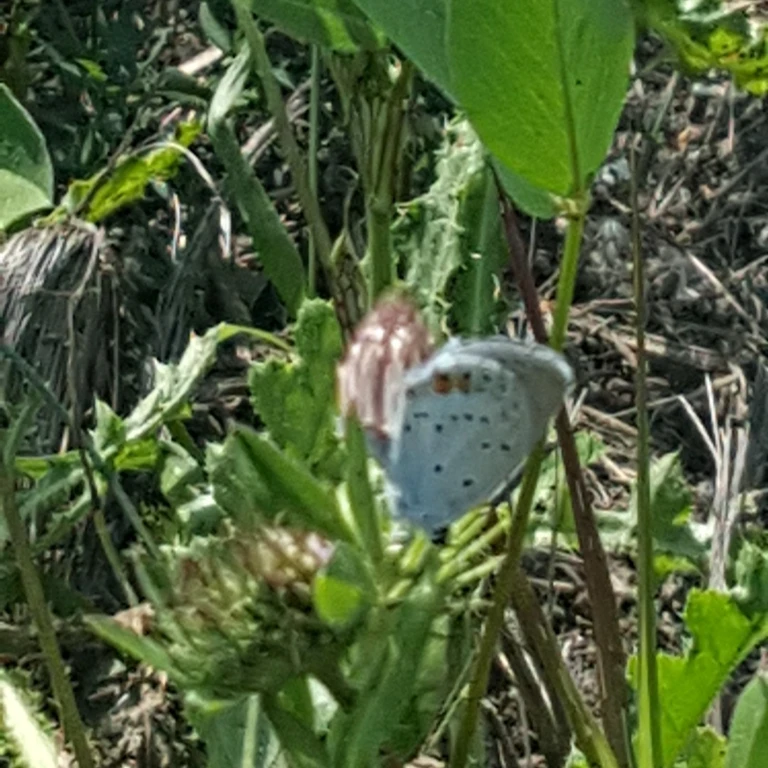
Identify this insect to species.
Cupido argiades (also Elkalyce argiades)
